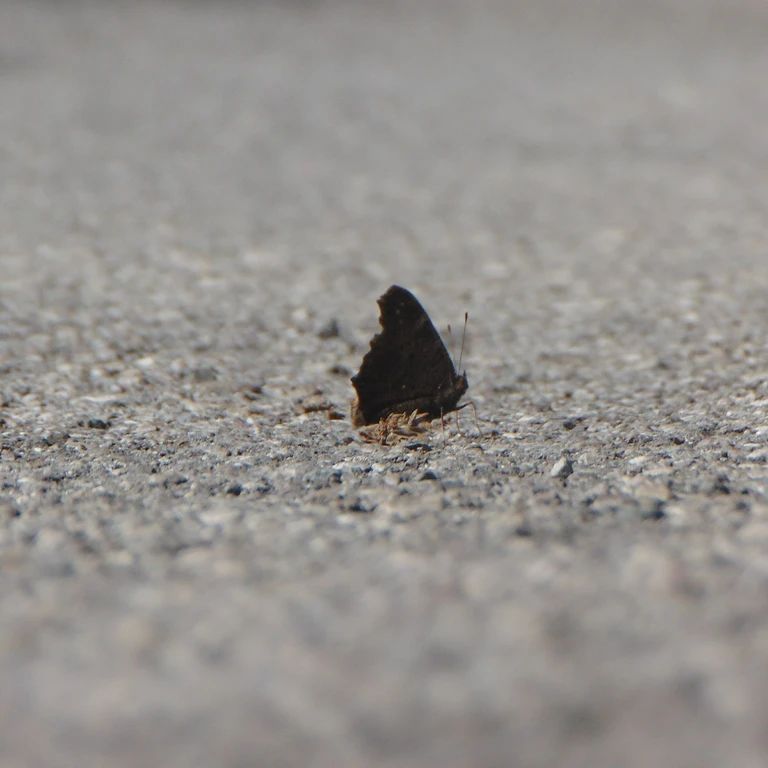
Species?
Aglais io
